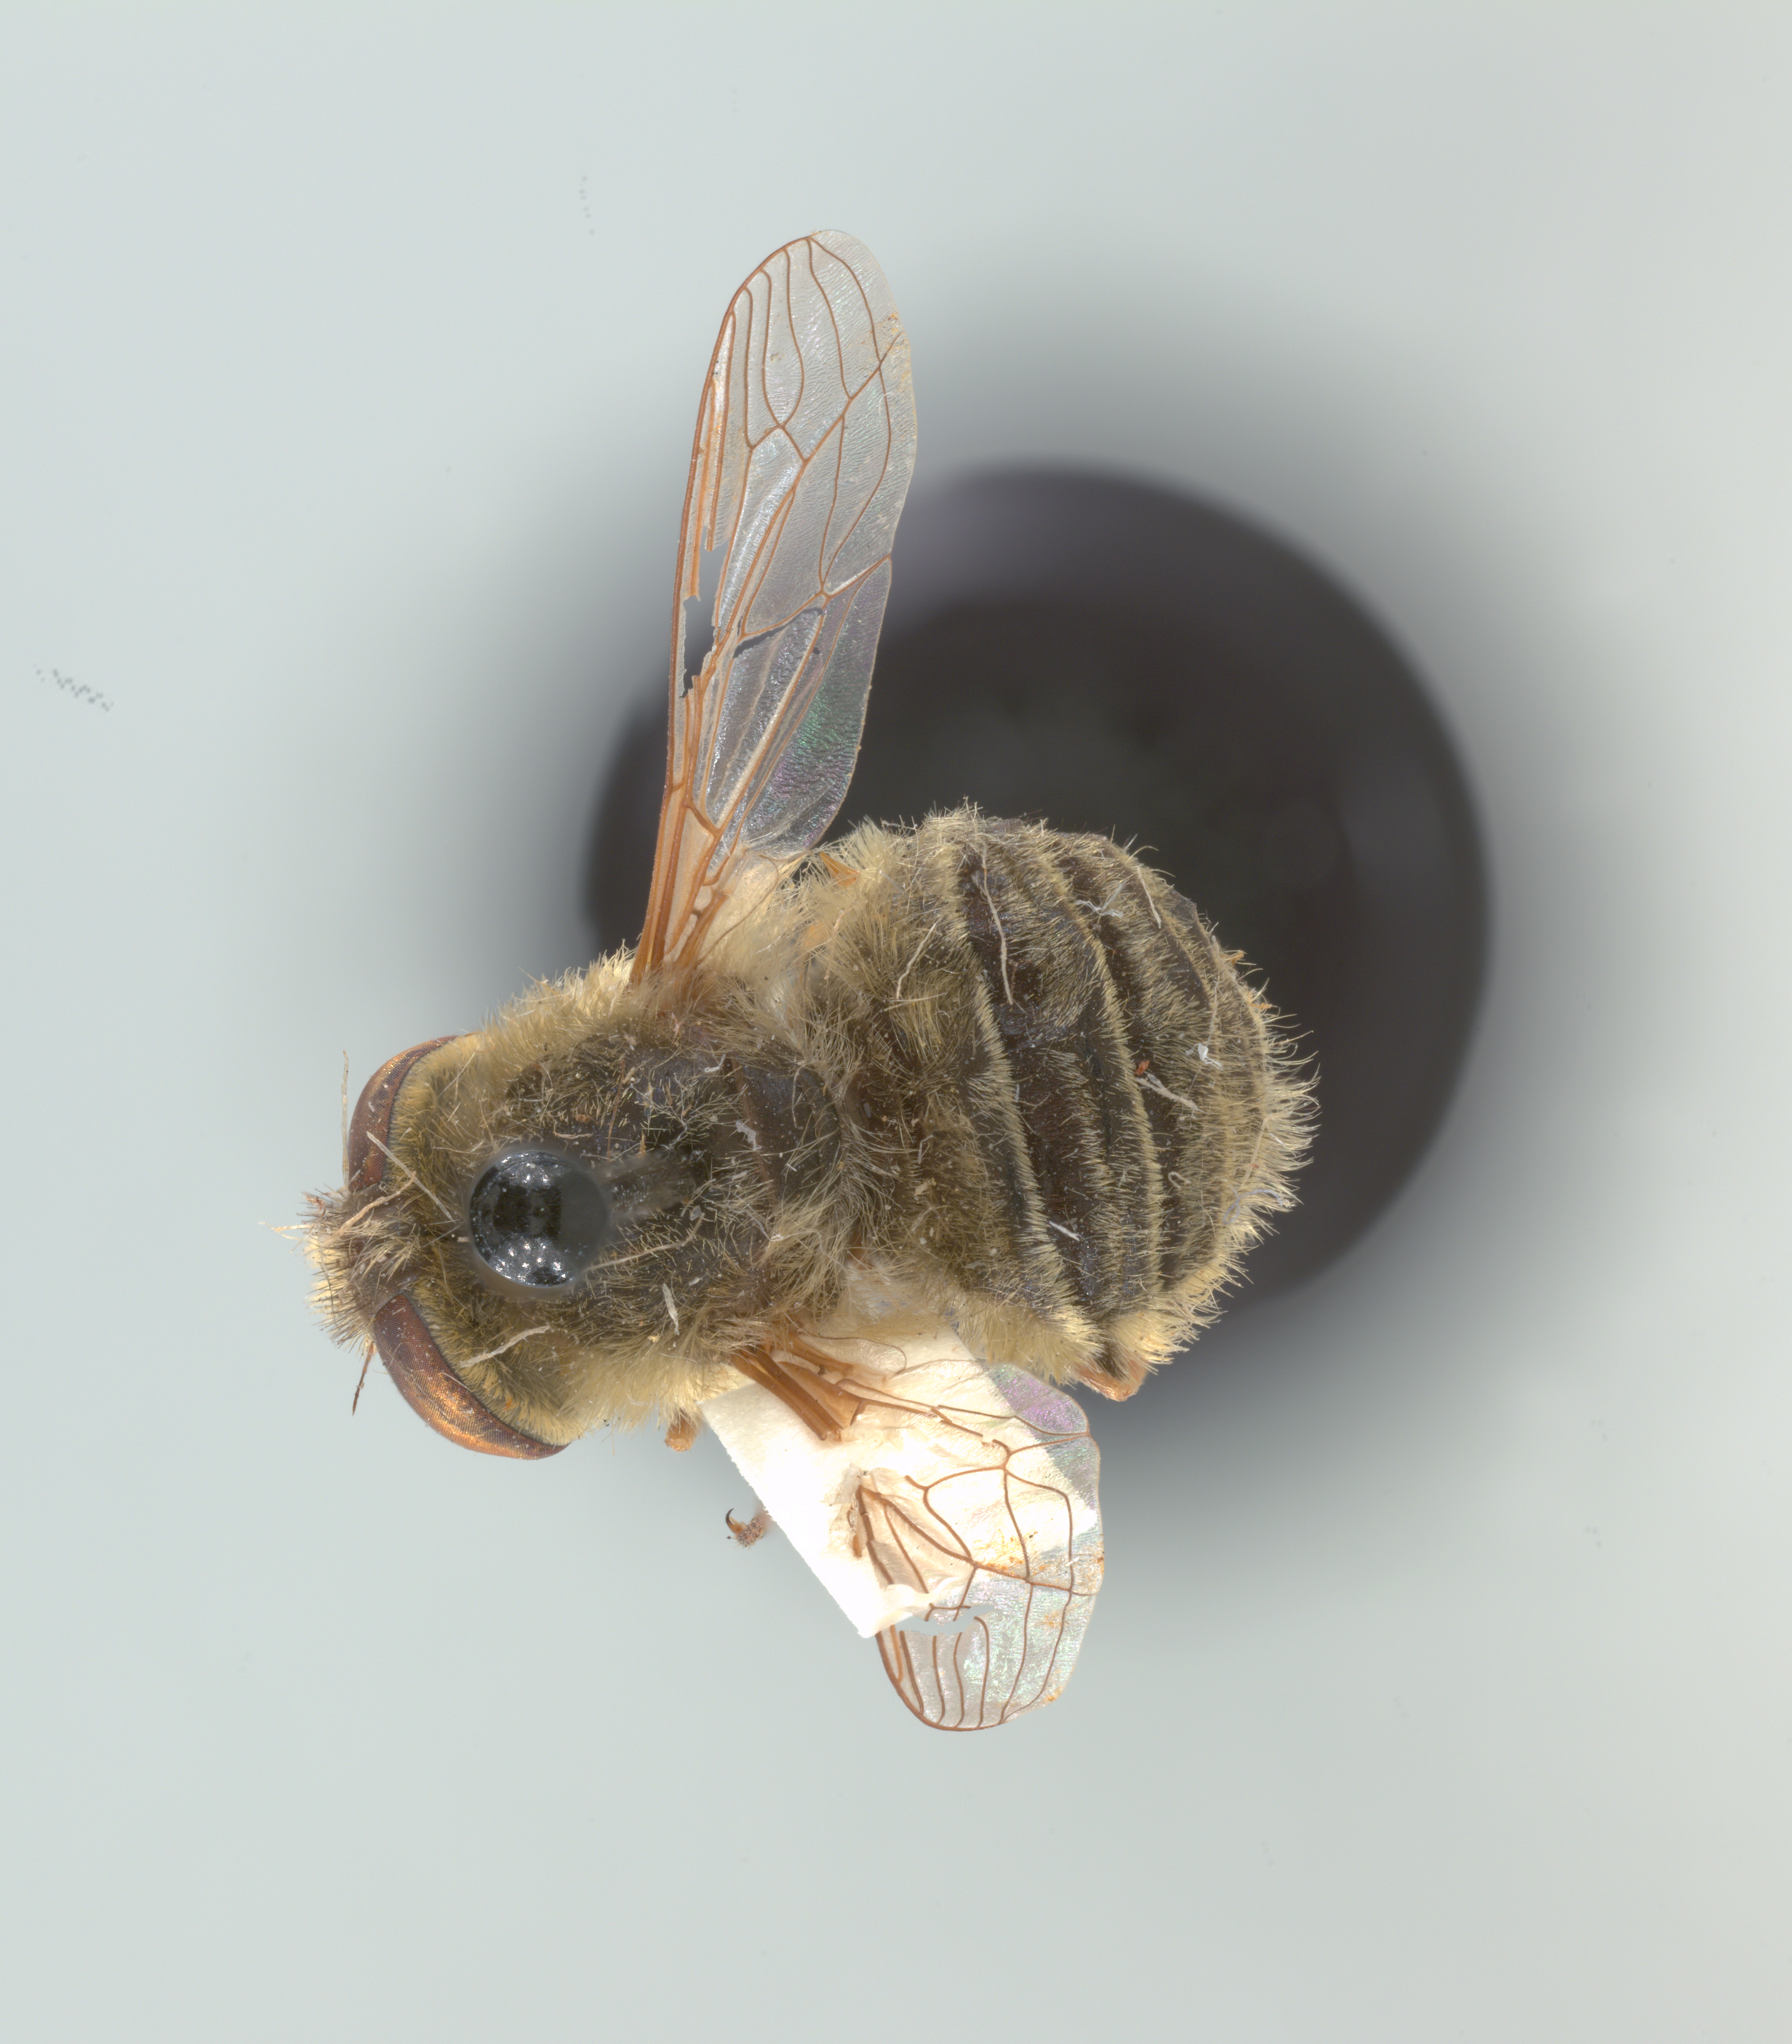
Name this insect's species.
Neorhynchocephalus sackenii
